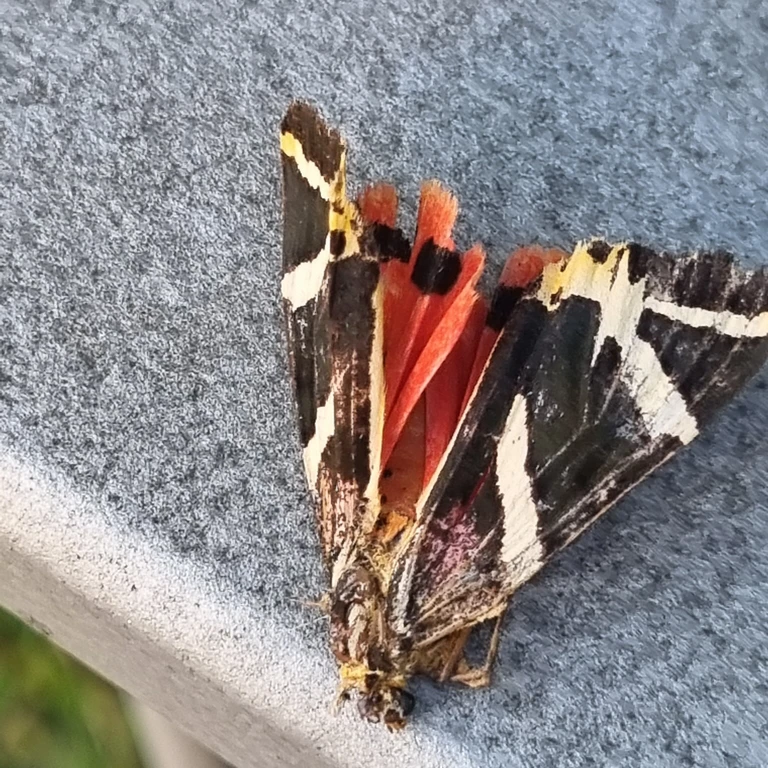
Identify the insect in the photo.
Euplagia quadripunctaria
